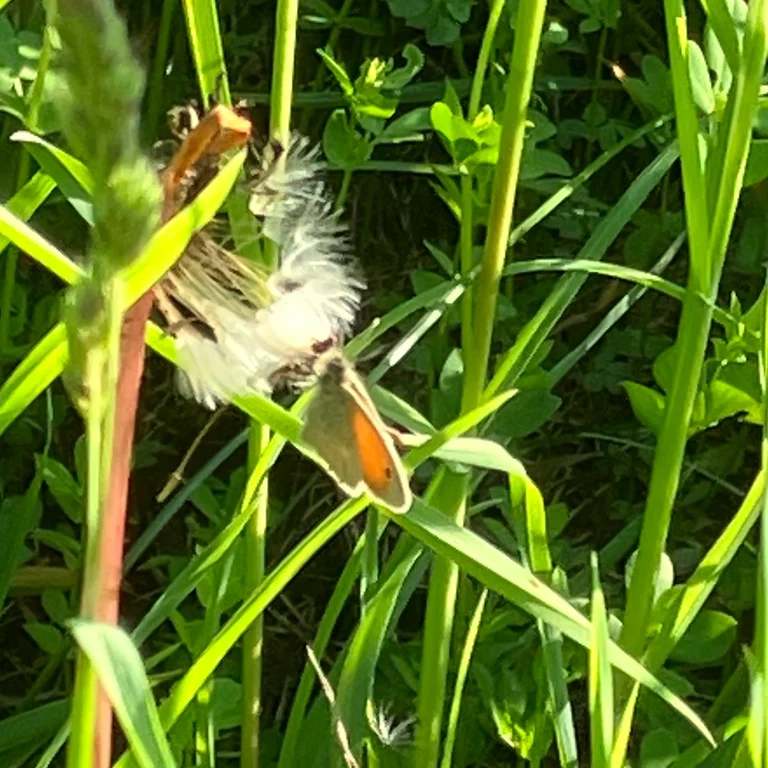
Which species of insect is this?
Coenonympha pamphilus
